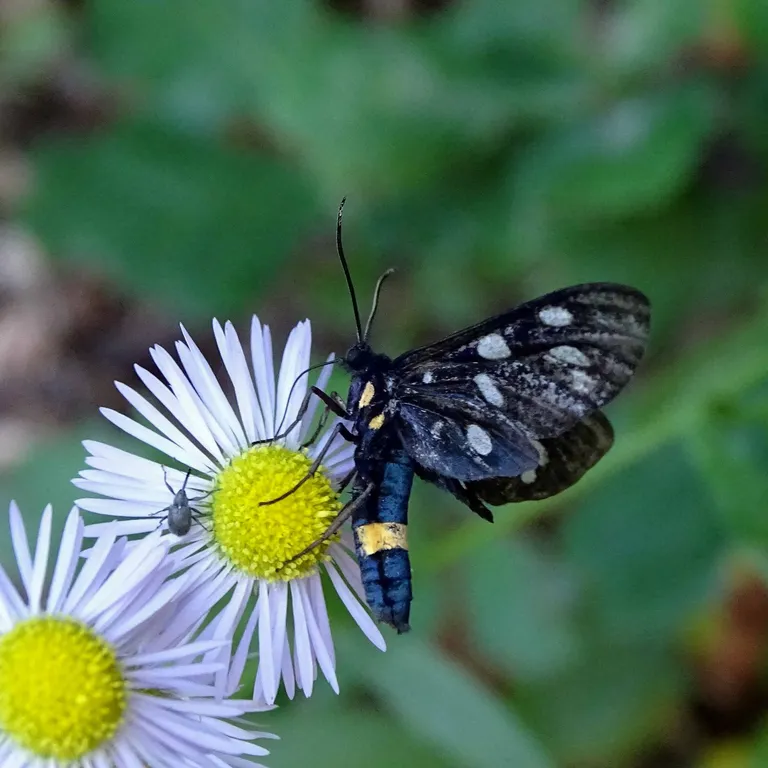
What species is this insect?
Amata phegea
